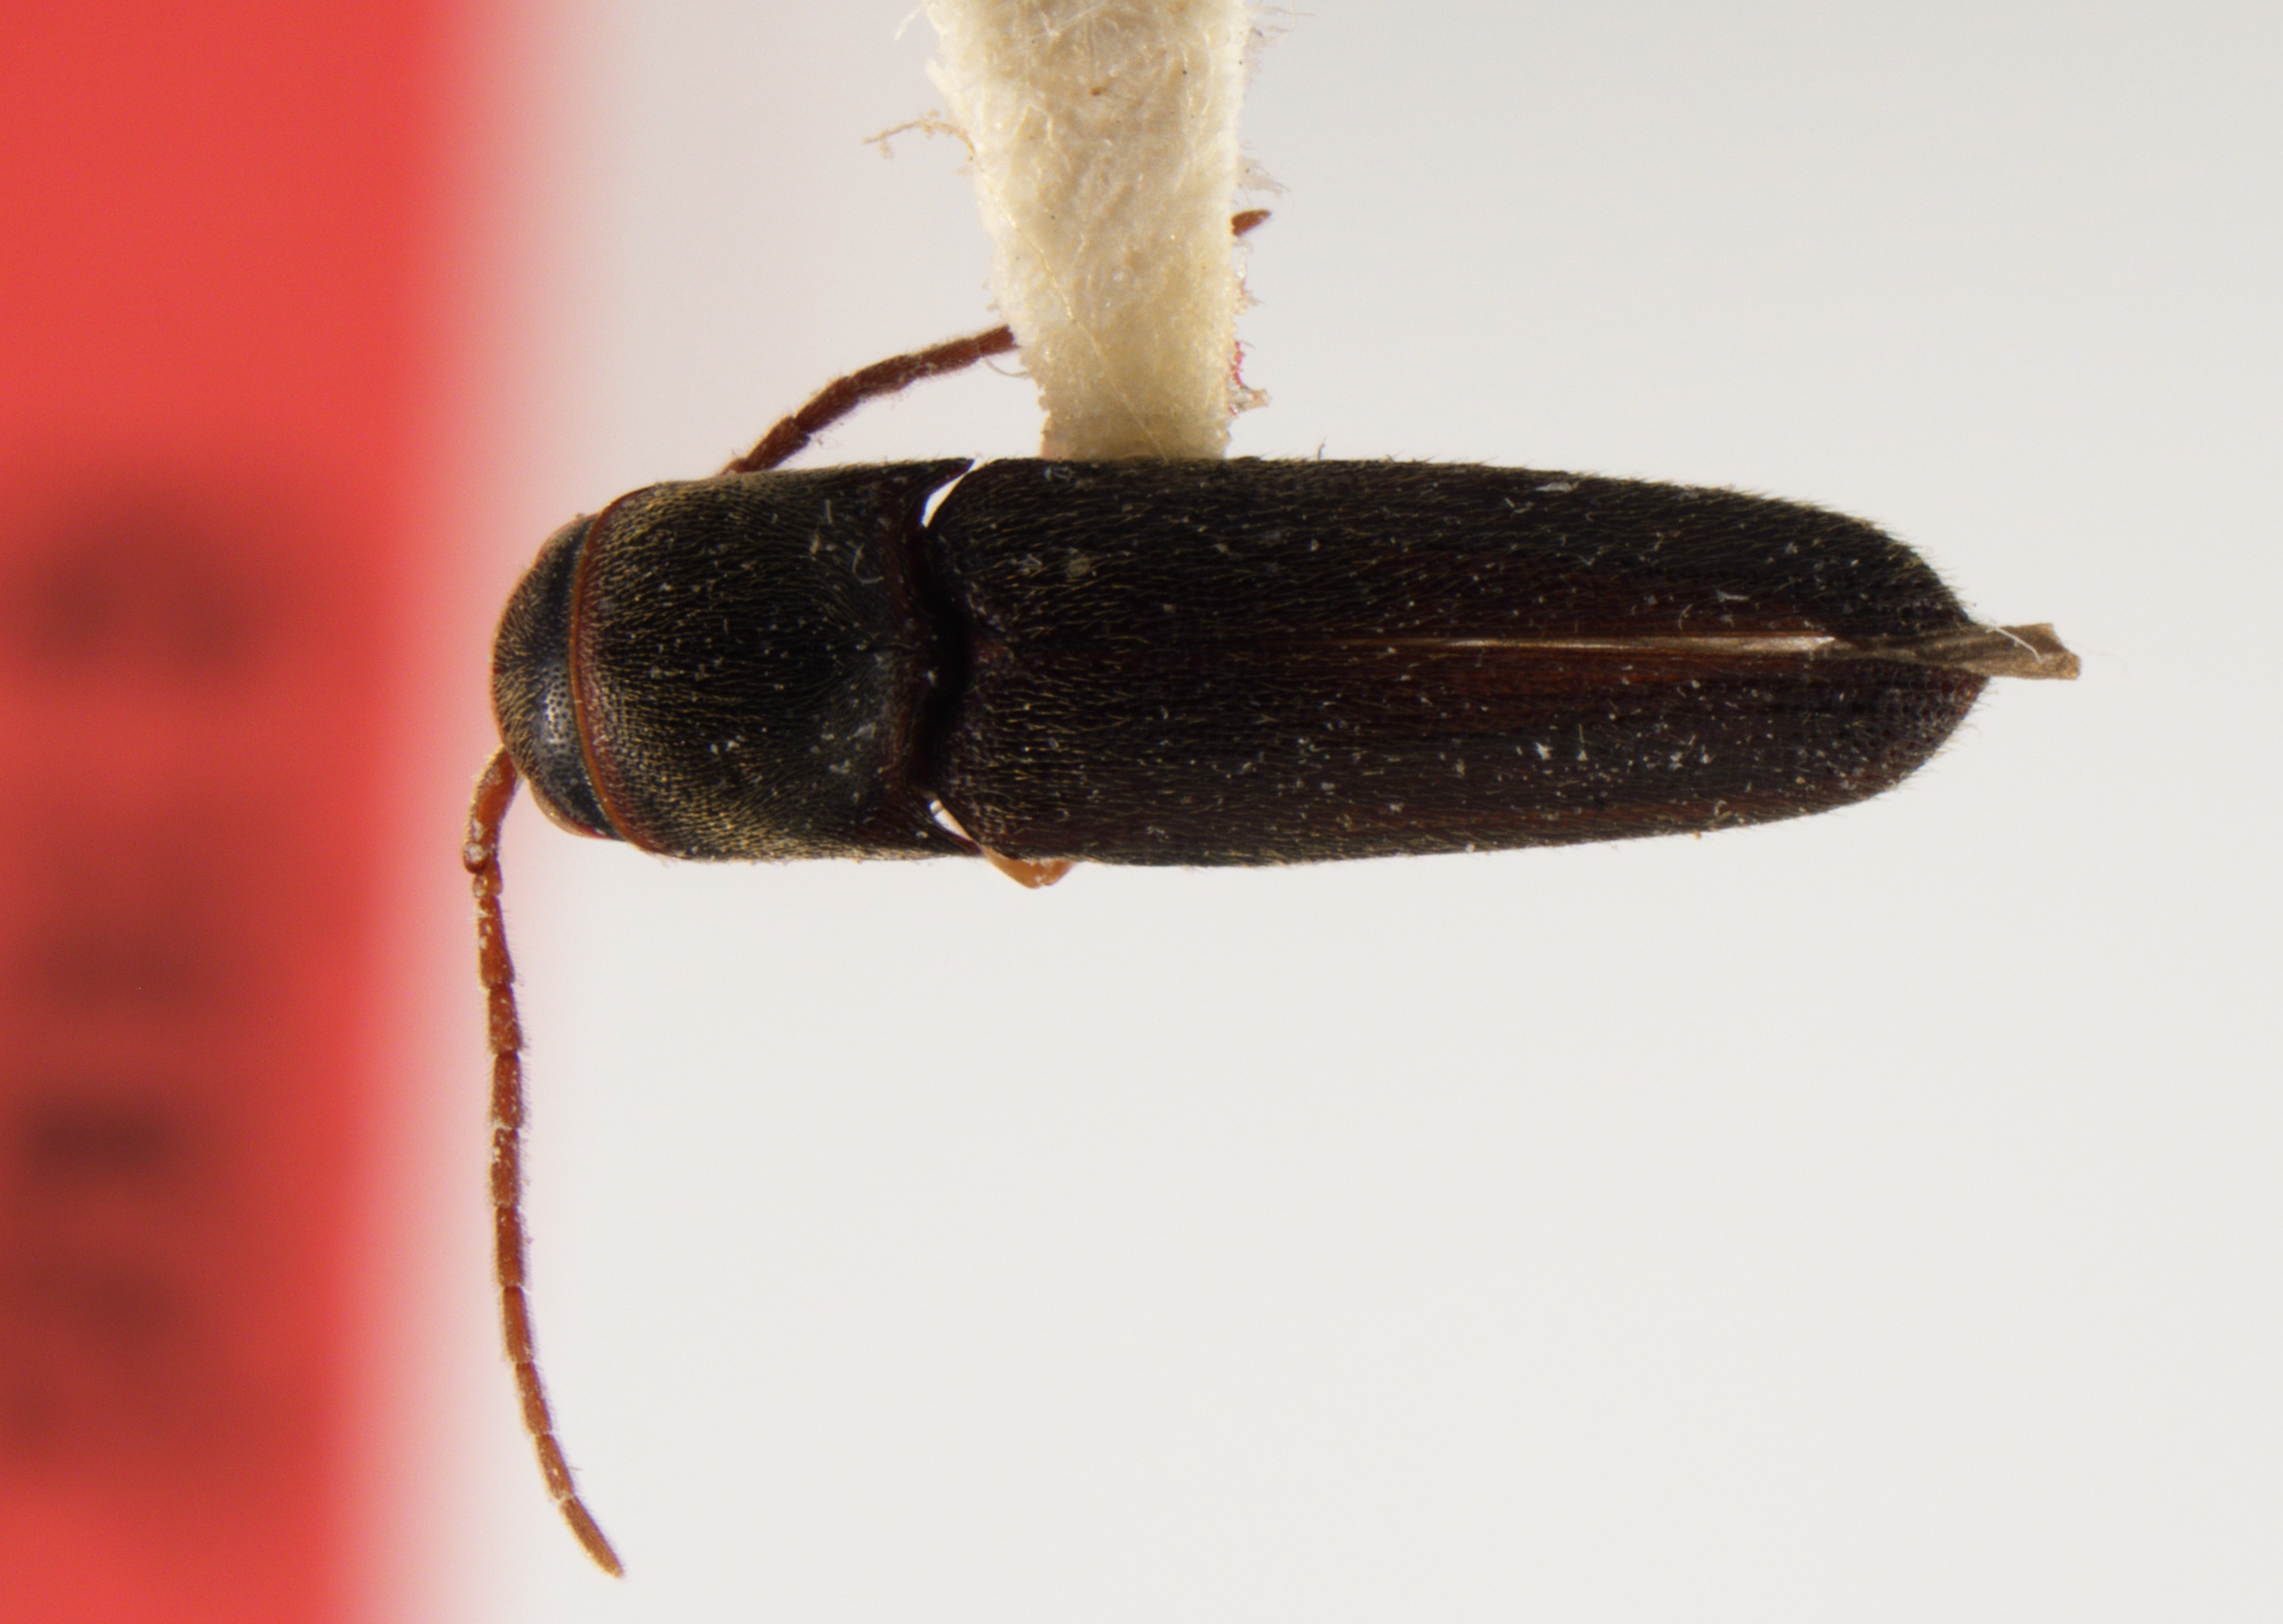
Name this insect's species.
Dirrhagofarsus ernae
